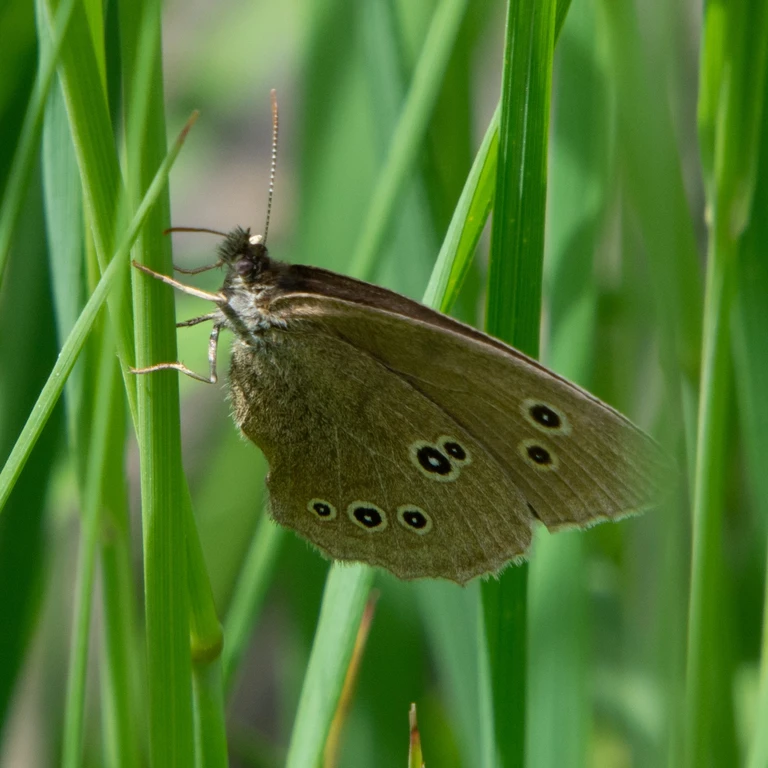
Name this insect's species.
Aphantopus hyperantus
